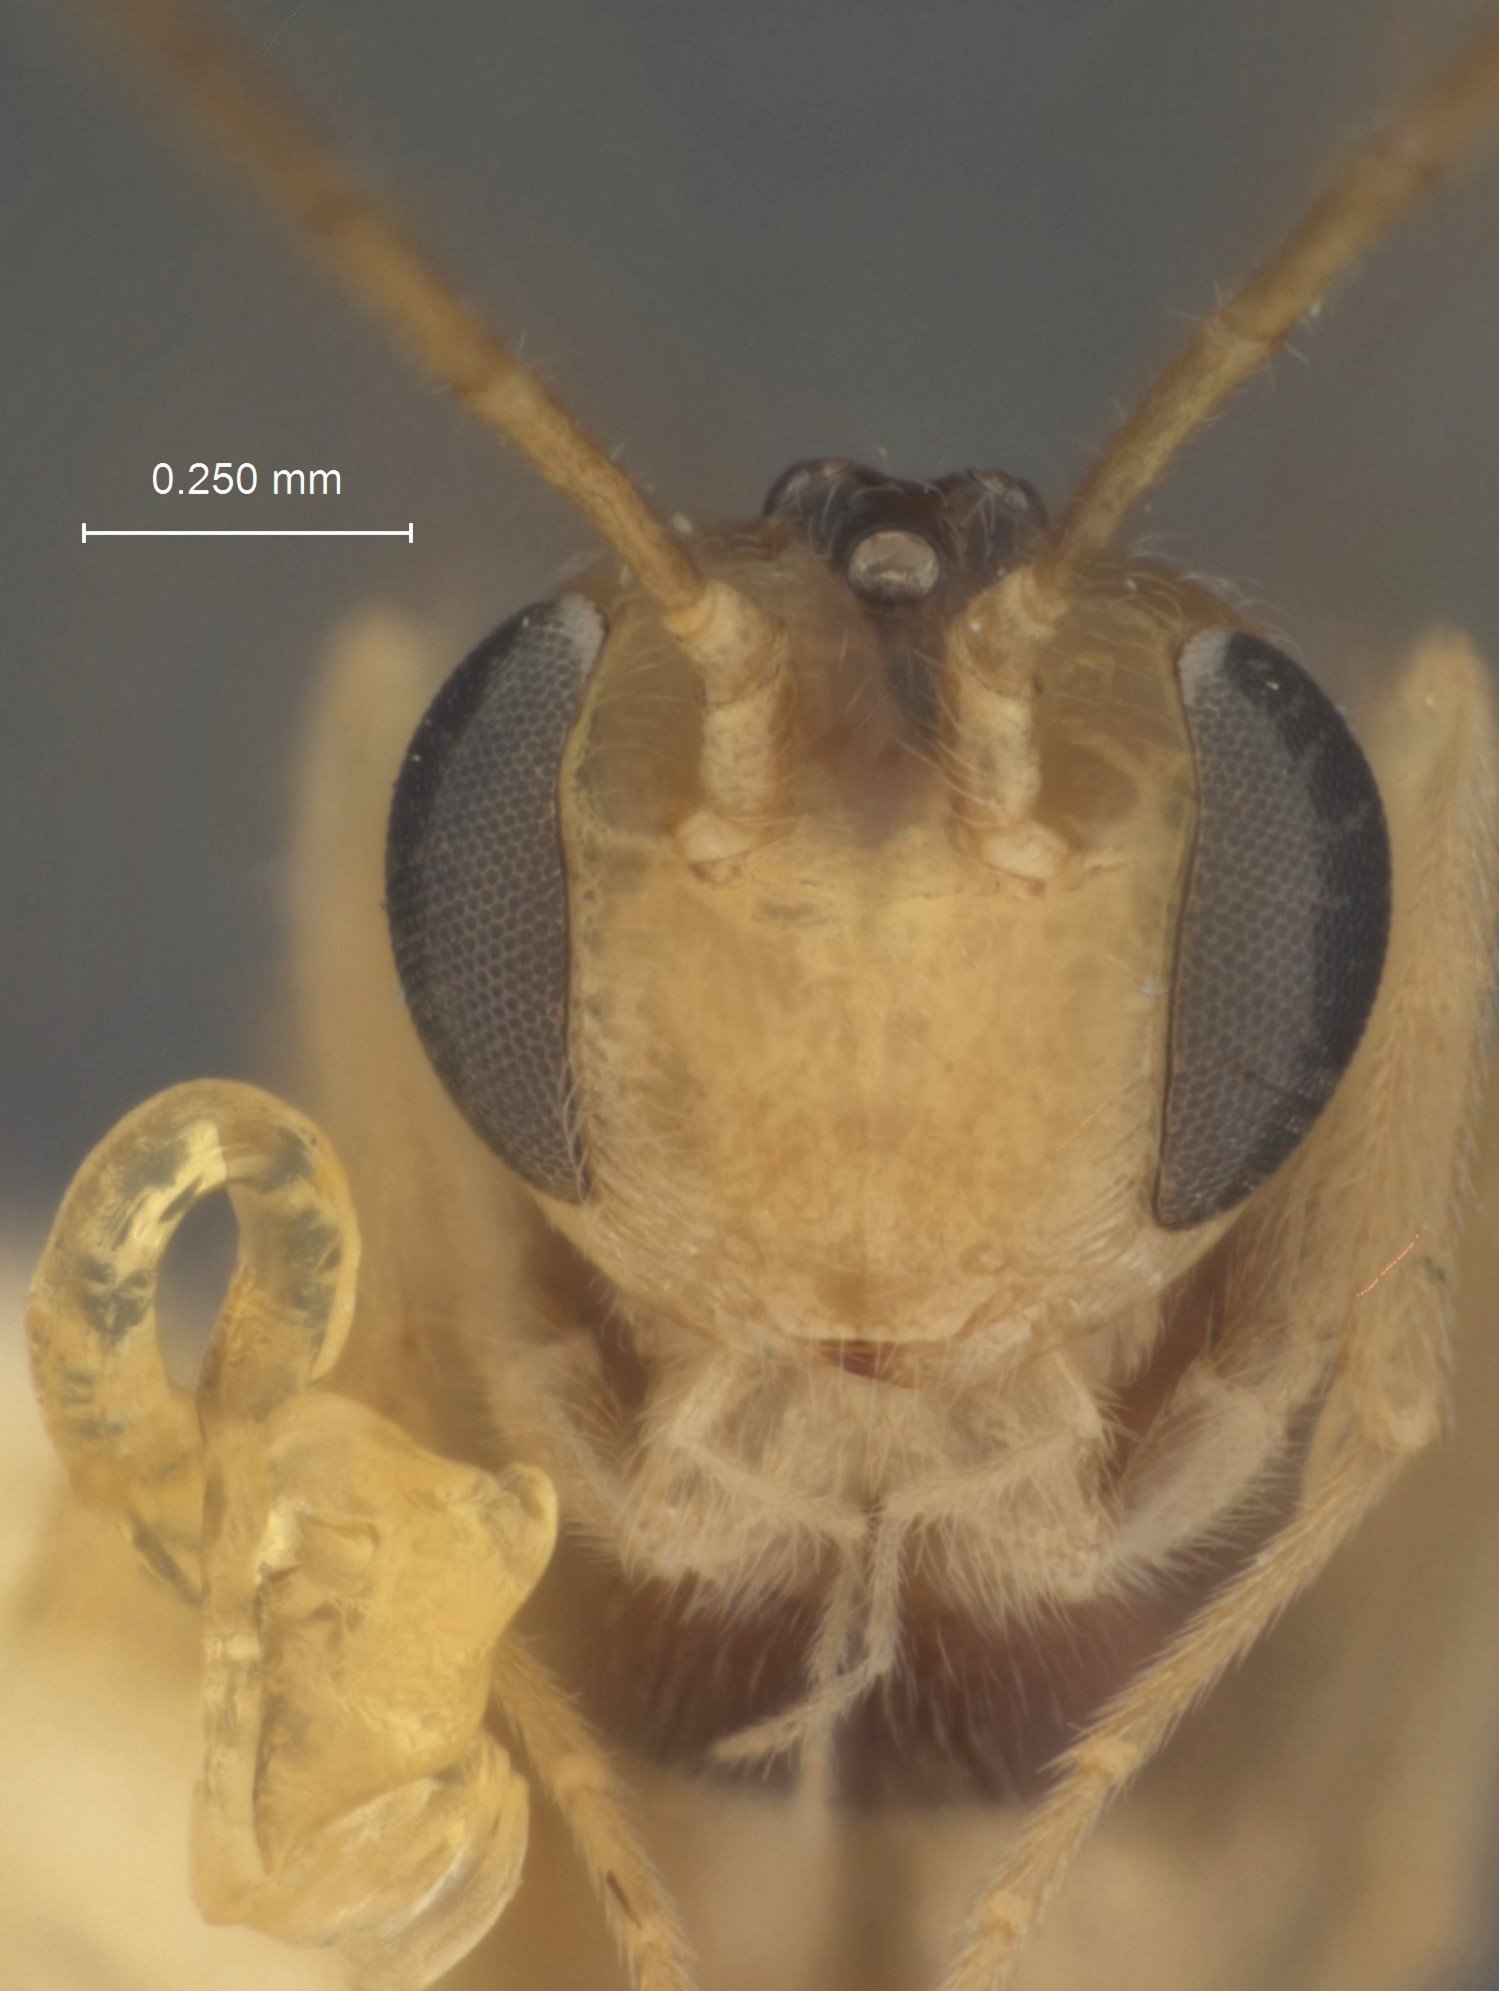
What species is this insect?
Mesochorus subulatus
